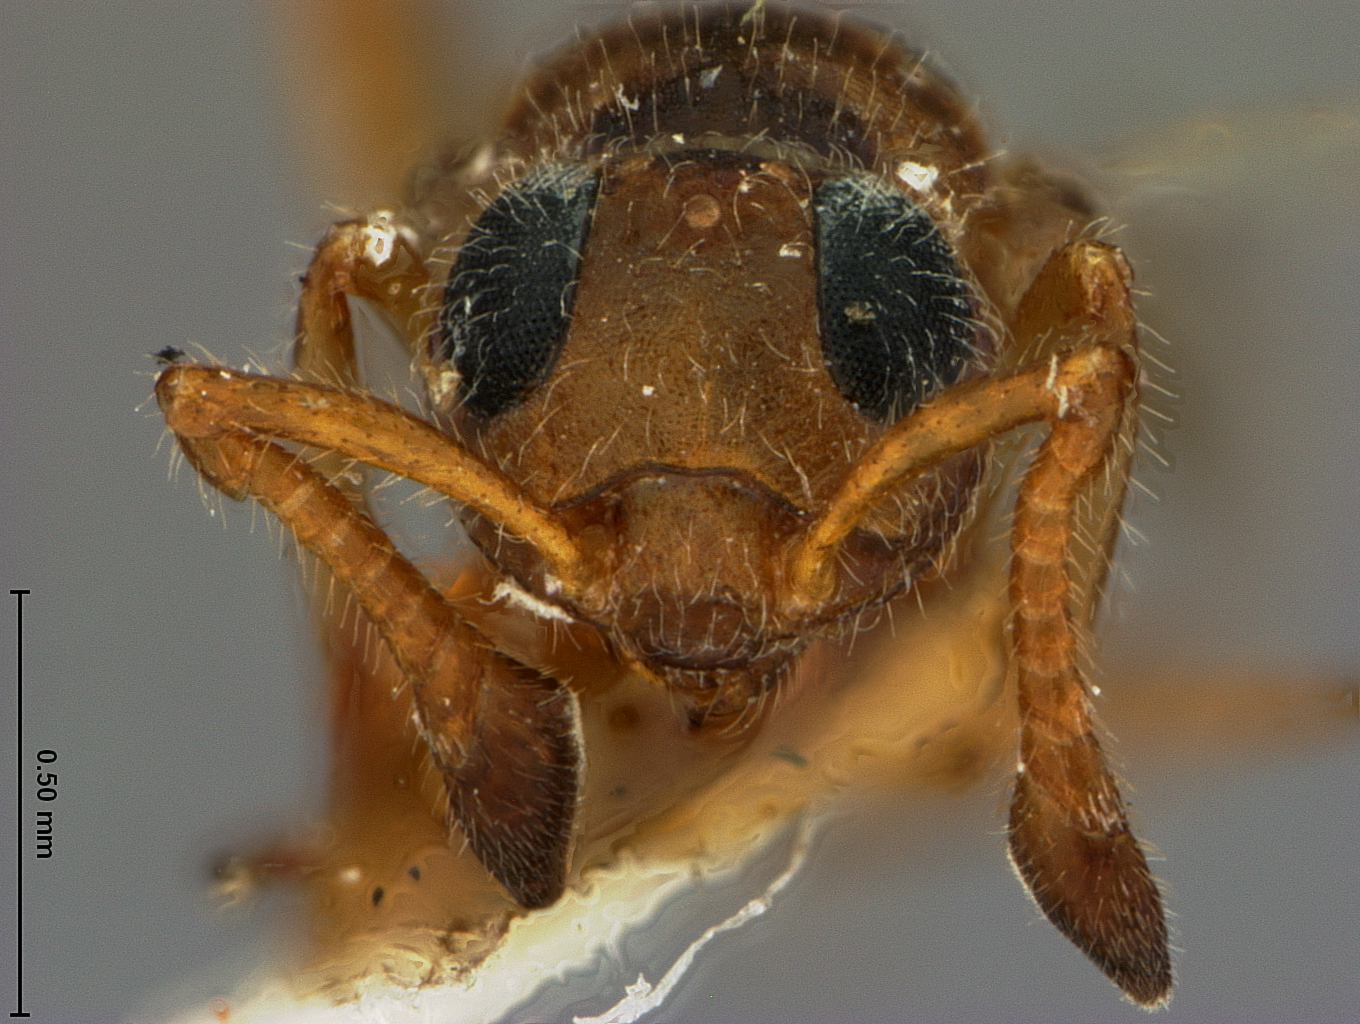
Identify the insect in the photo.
Taftia prodeniae
